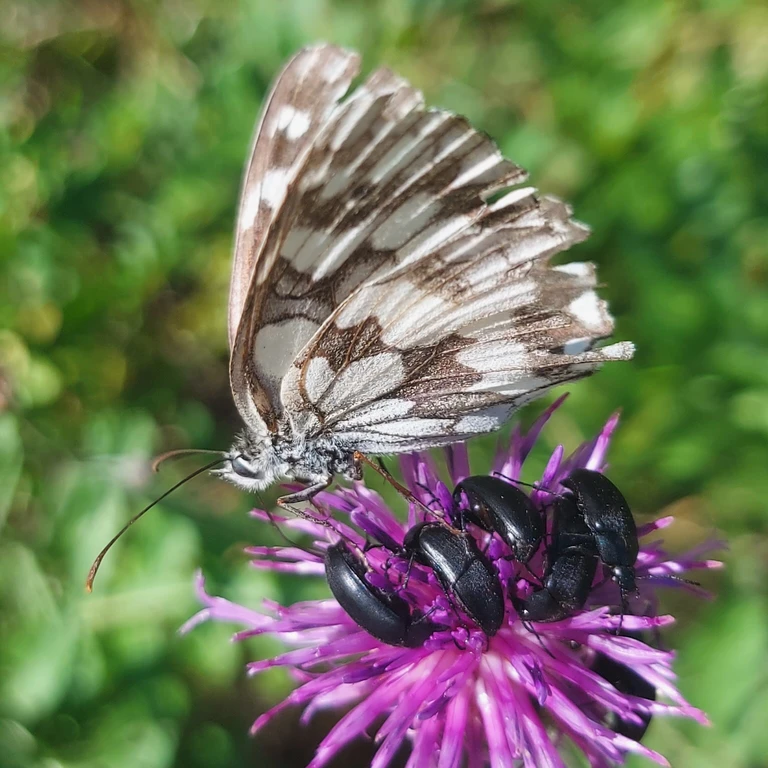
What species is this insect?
Melanargia galathea
